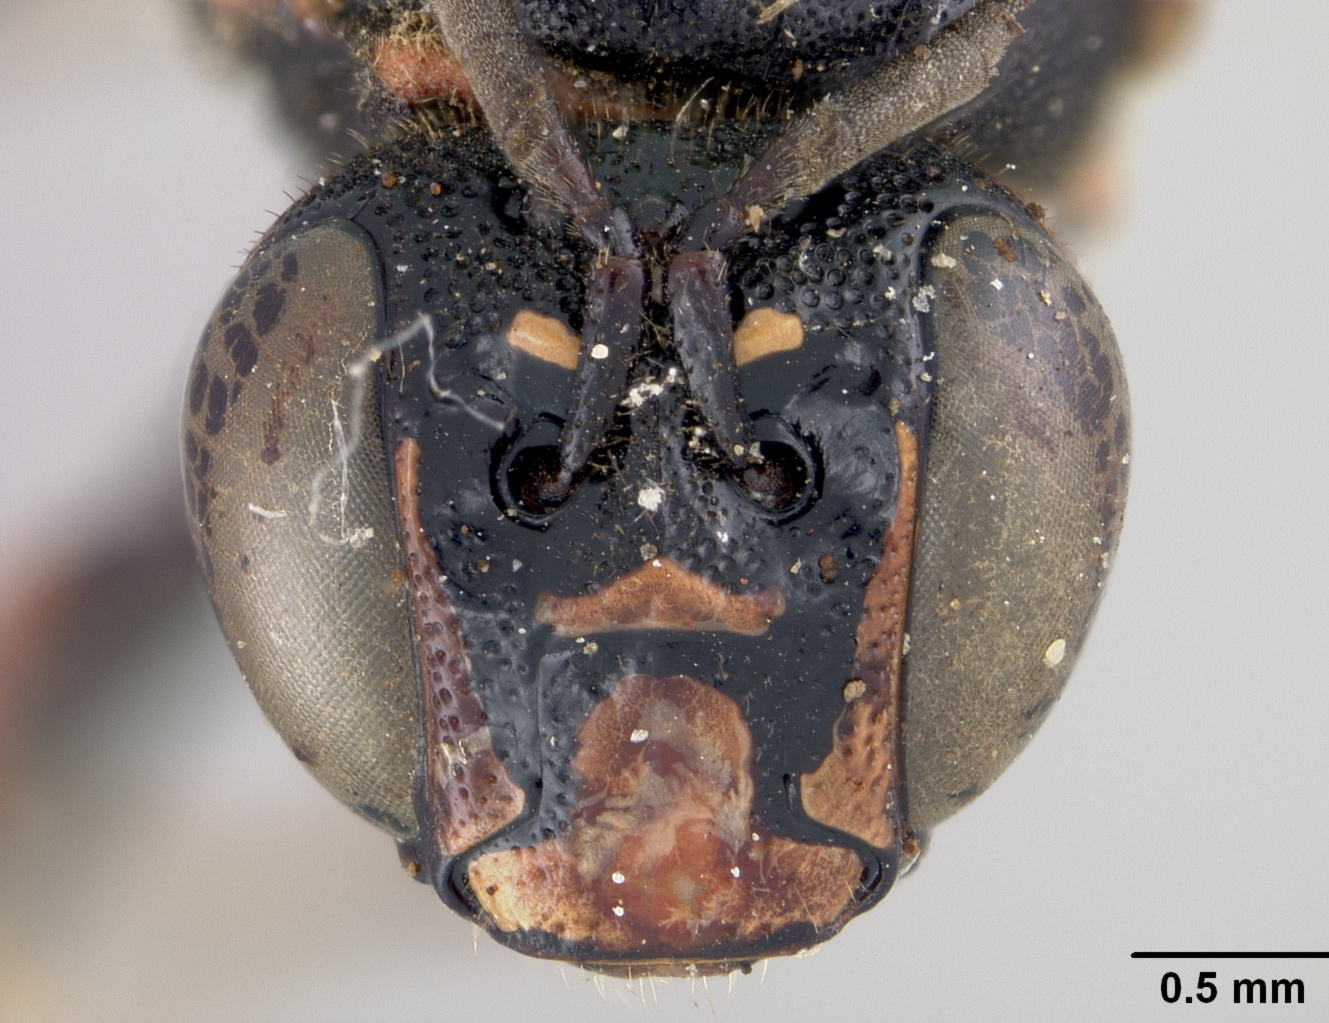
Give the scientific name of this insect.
Ceratina acuticauda
